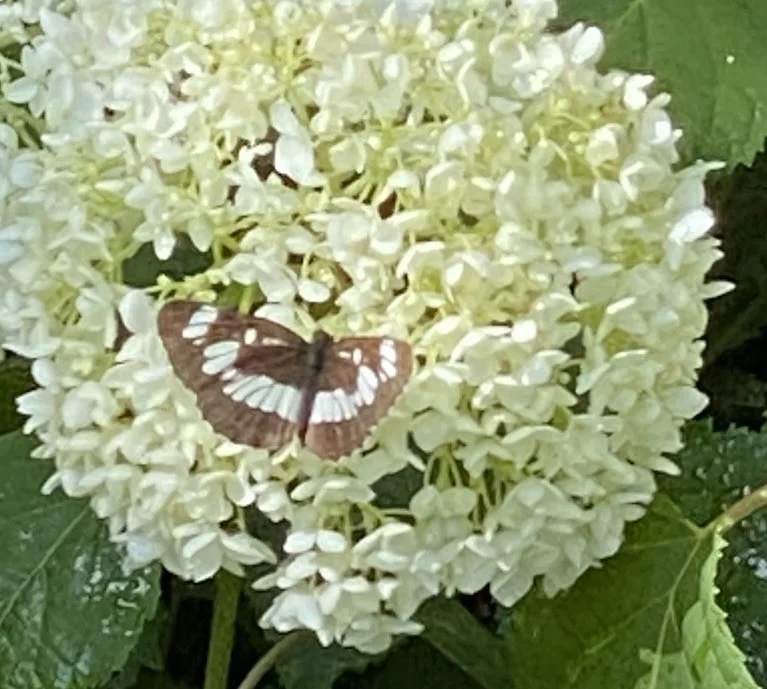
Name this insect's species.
Neptis rivularis
